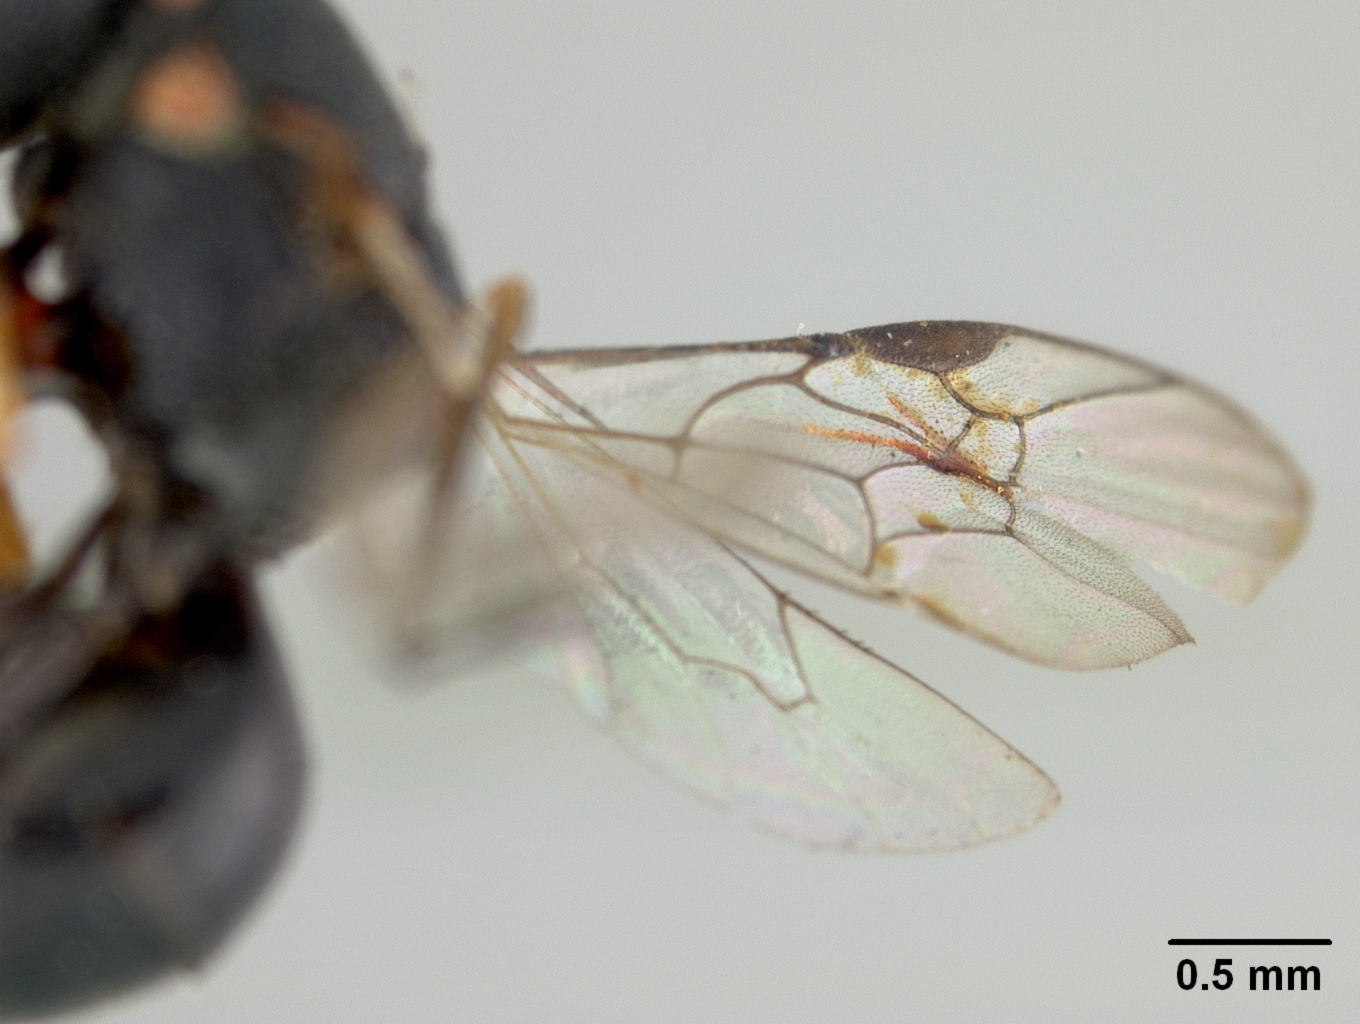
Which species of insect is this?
Prosopis penangensis
